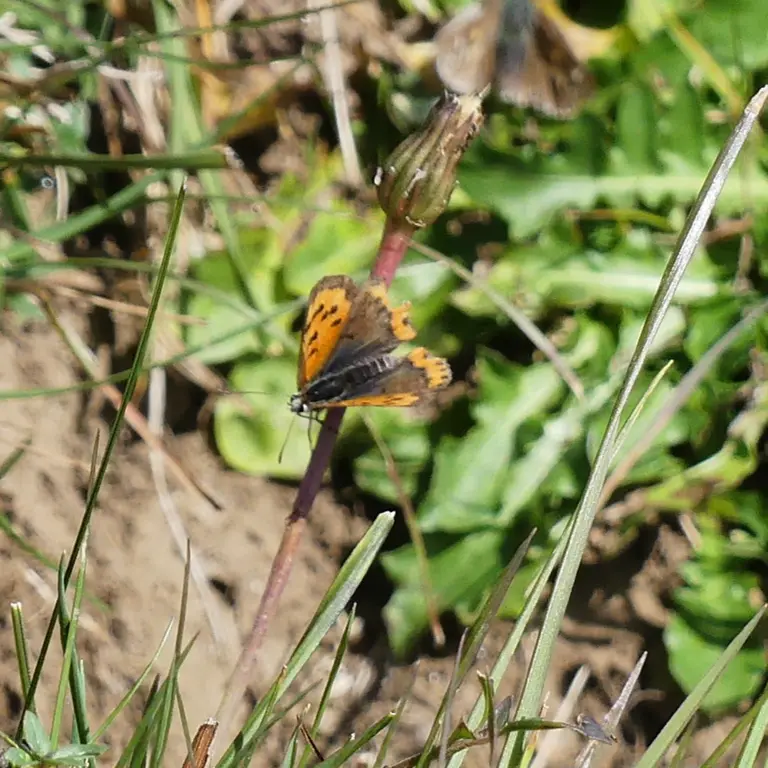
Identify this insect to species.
Lycaena phlaeas
